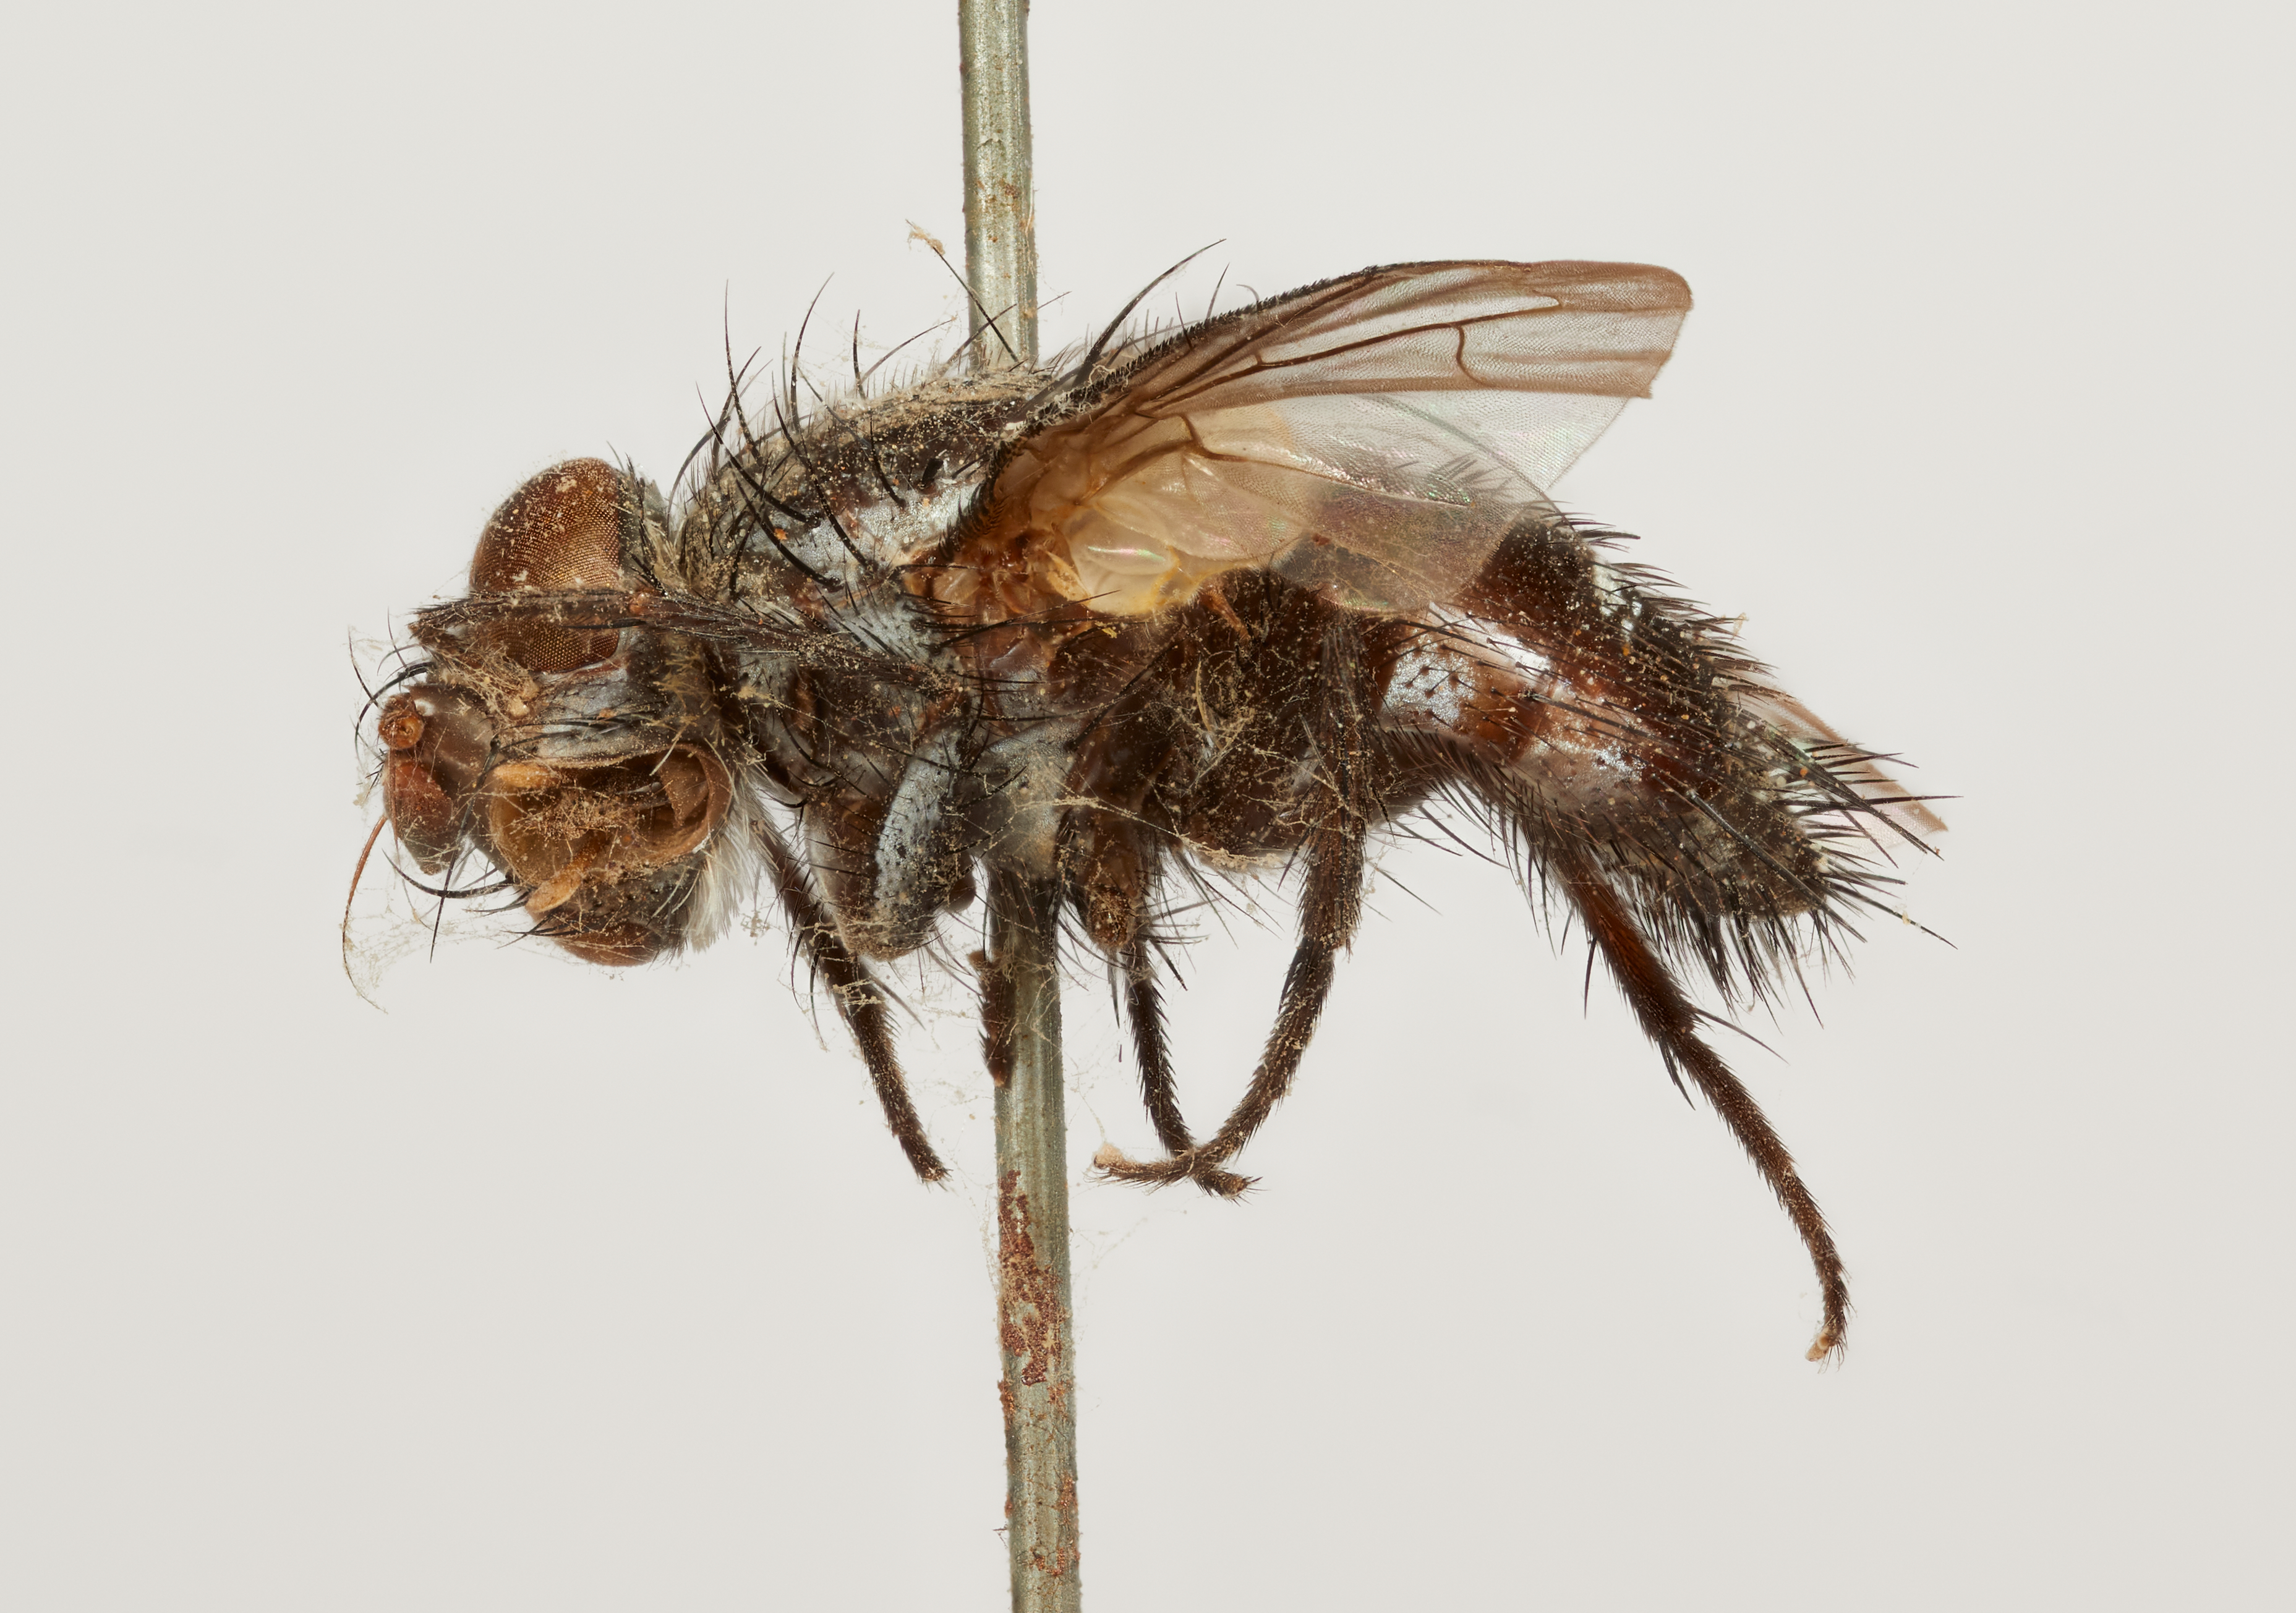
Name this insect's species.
Eozenillia equatorialis
